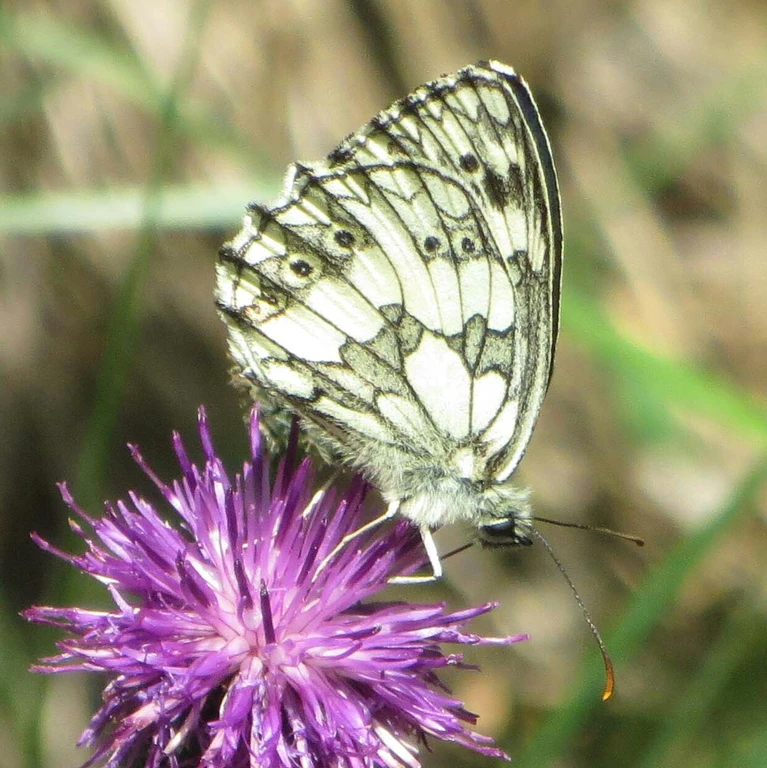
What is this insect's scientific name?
Melanargia galathea
